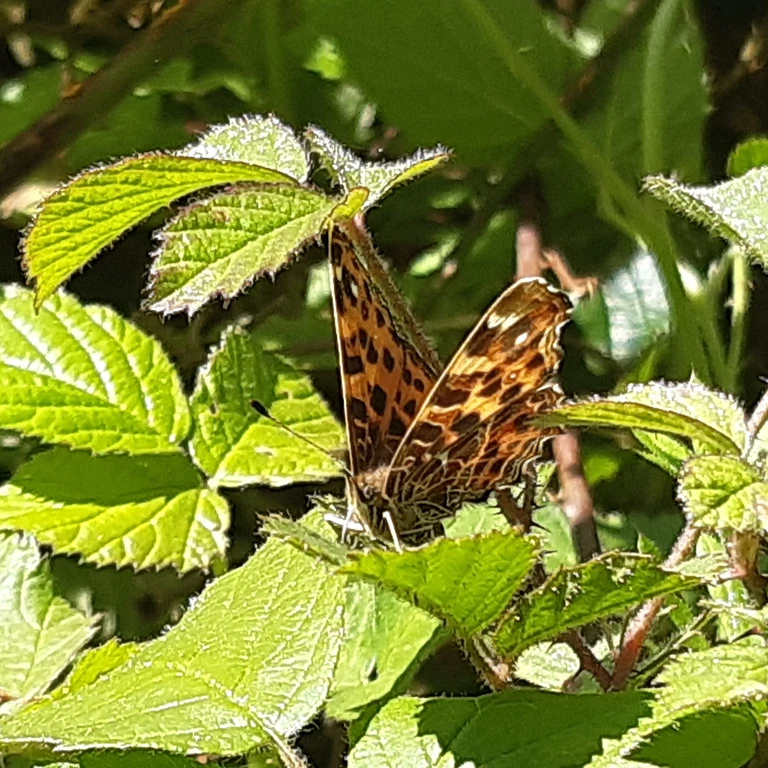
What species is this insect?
Araschnia levana
